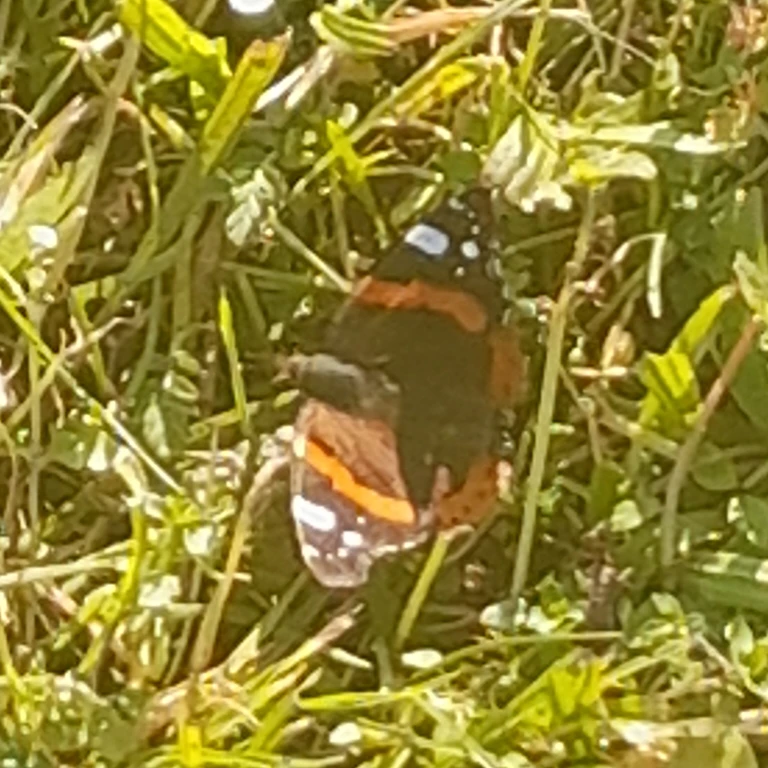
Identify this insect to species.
Vanessa atalanta
